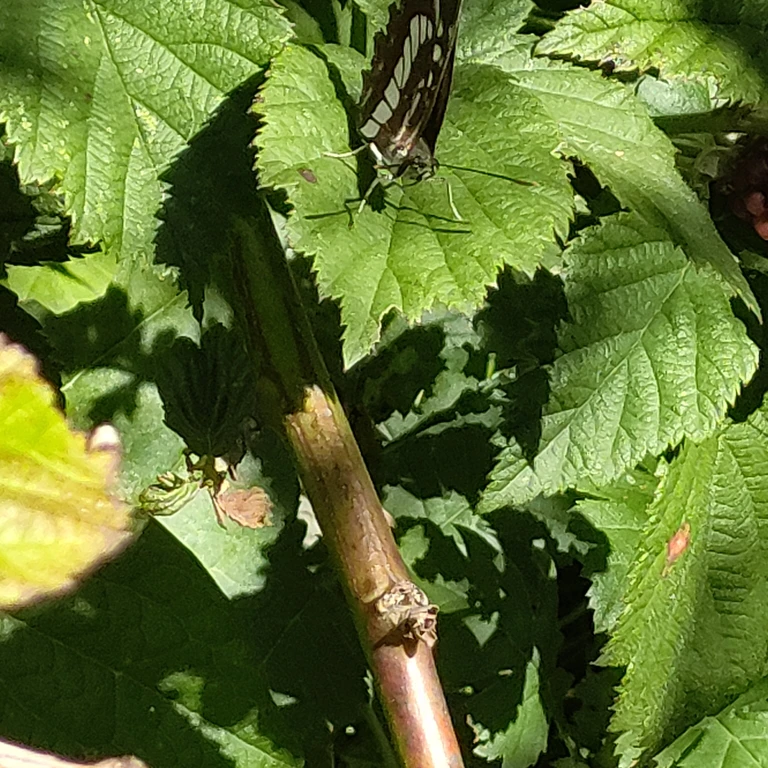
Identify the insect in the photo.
Neptis rivularis
